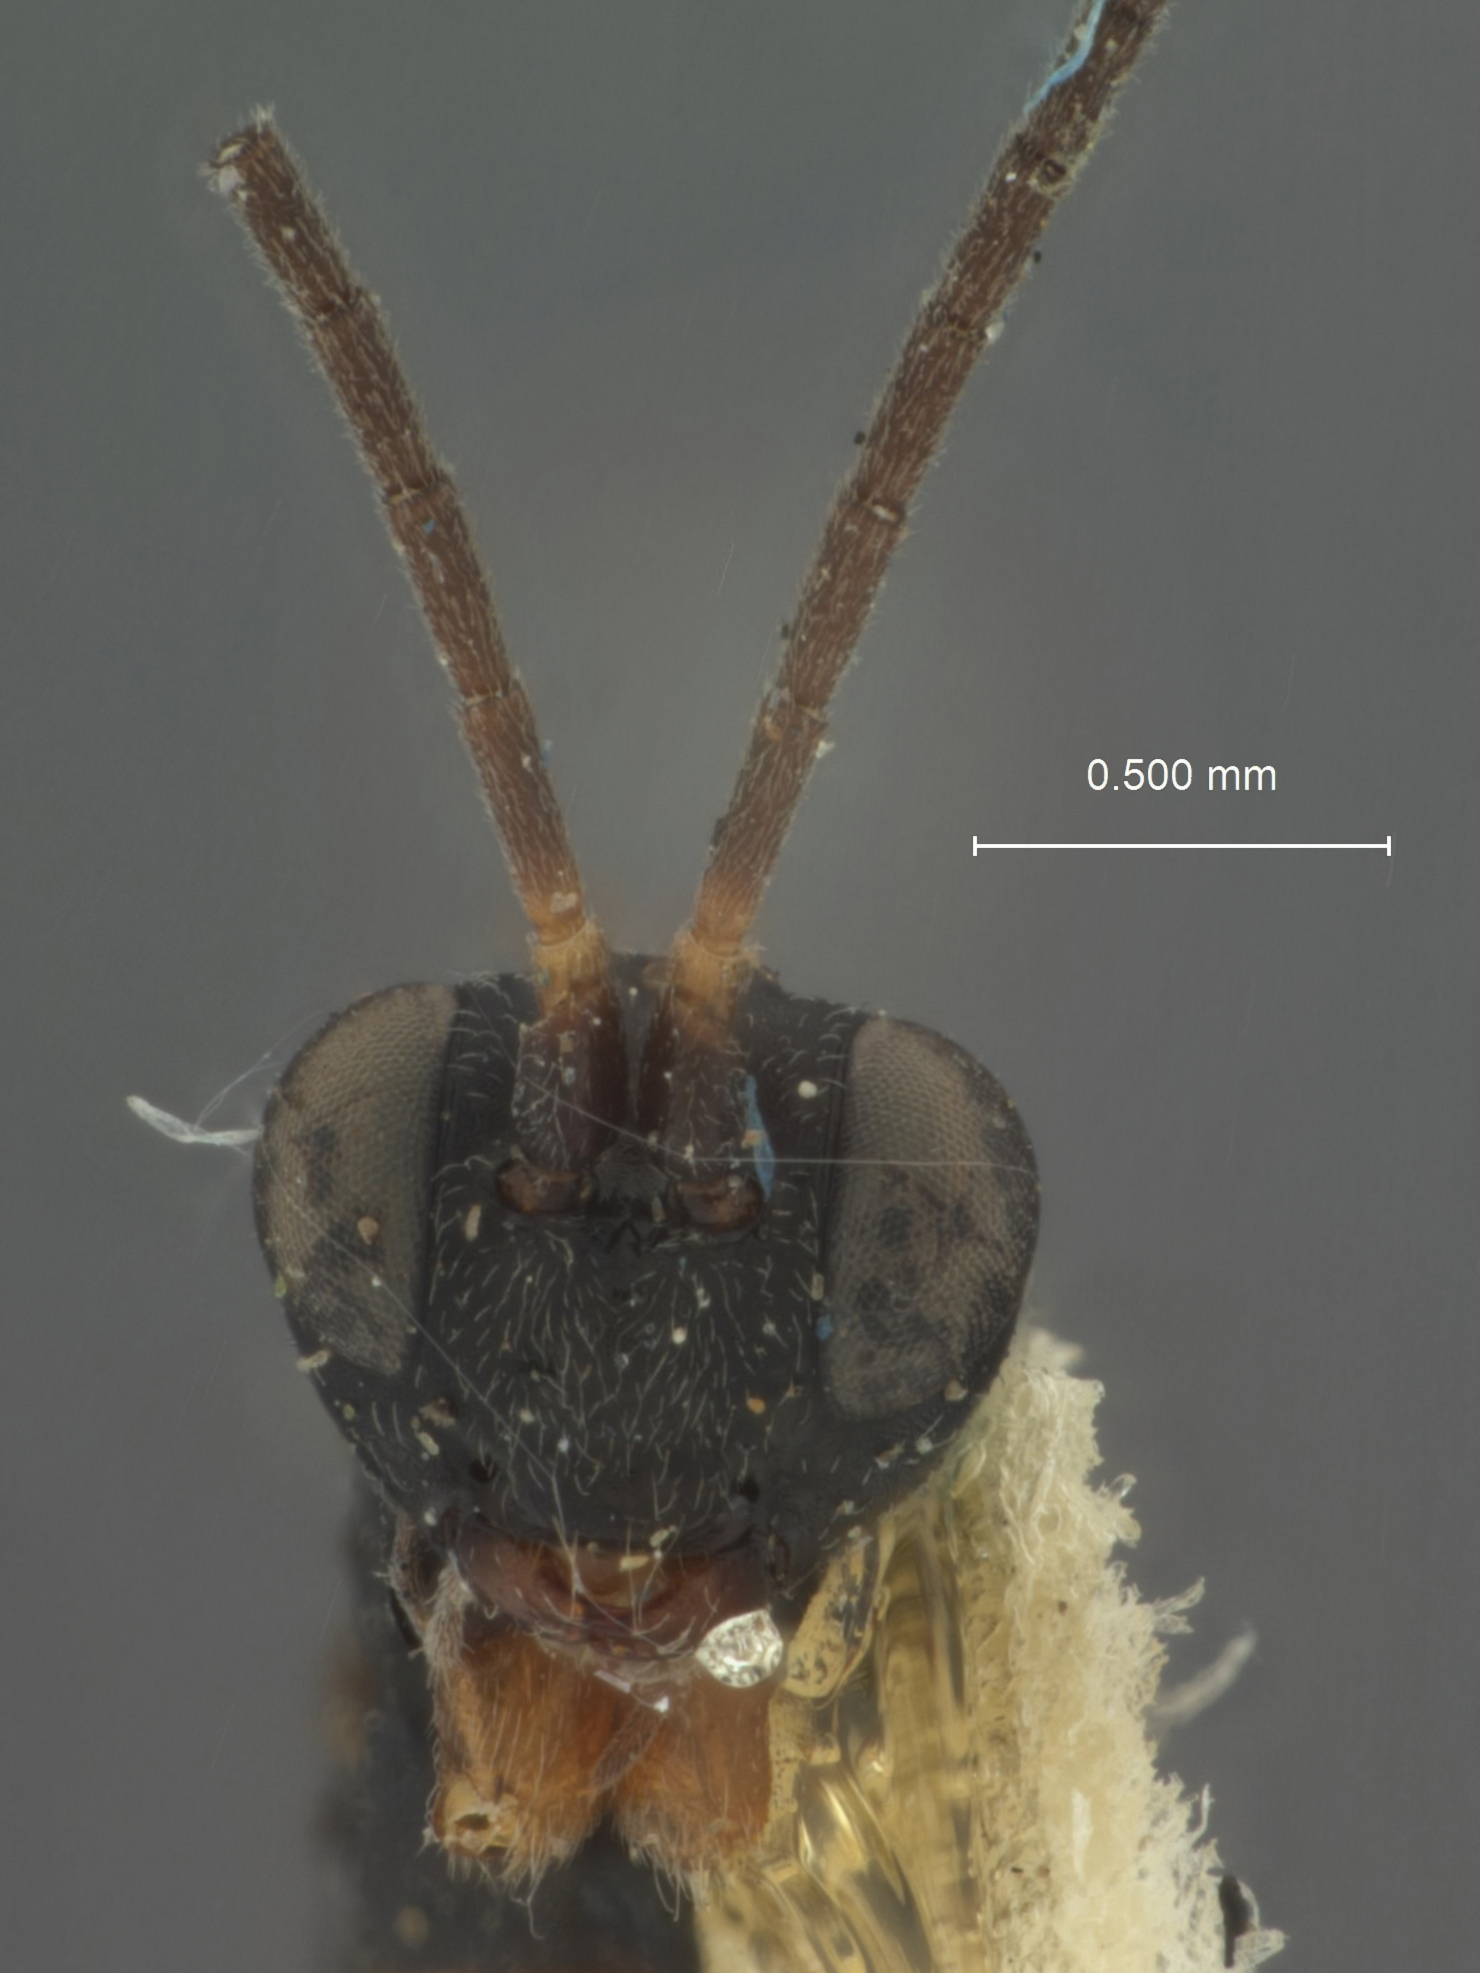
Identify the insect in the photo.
Theroscopus rufipes
